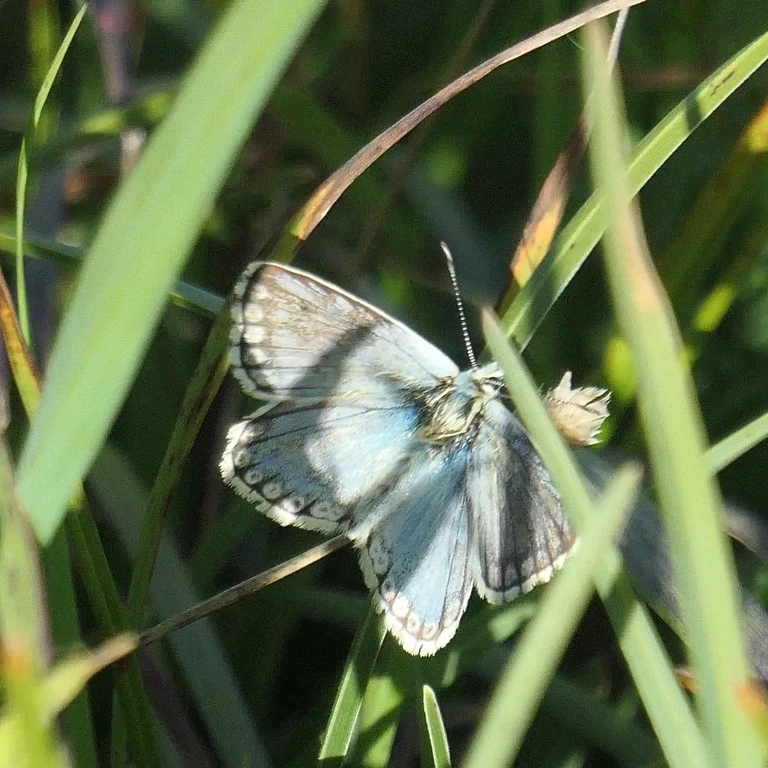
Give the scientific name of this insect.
Lysandra coridon
